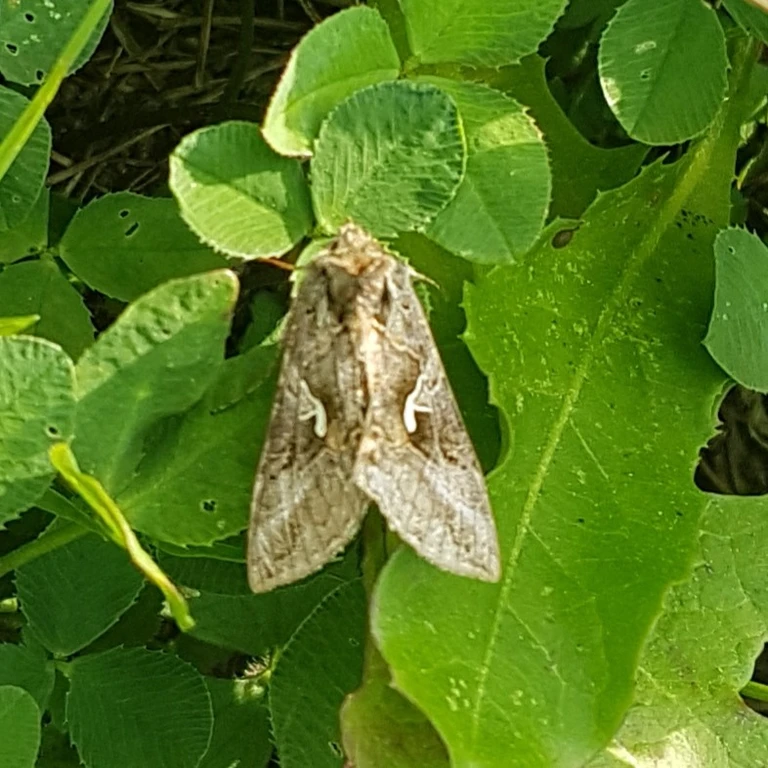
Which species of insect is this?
Autographa gamma
